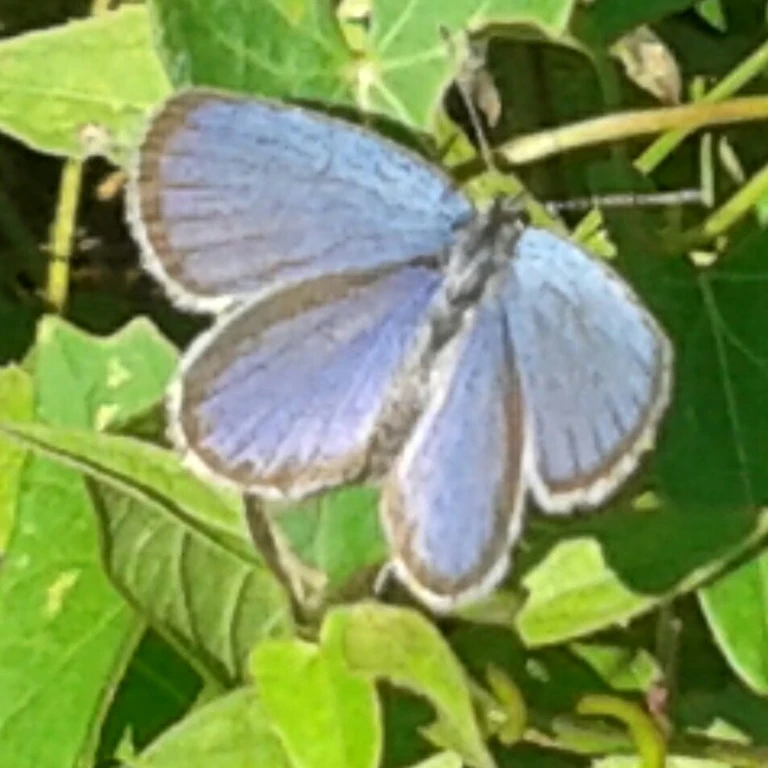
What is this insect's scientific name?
Cupido argiades (also Elkalyce argiades)
